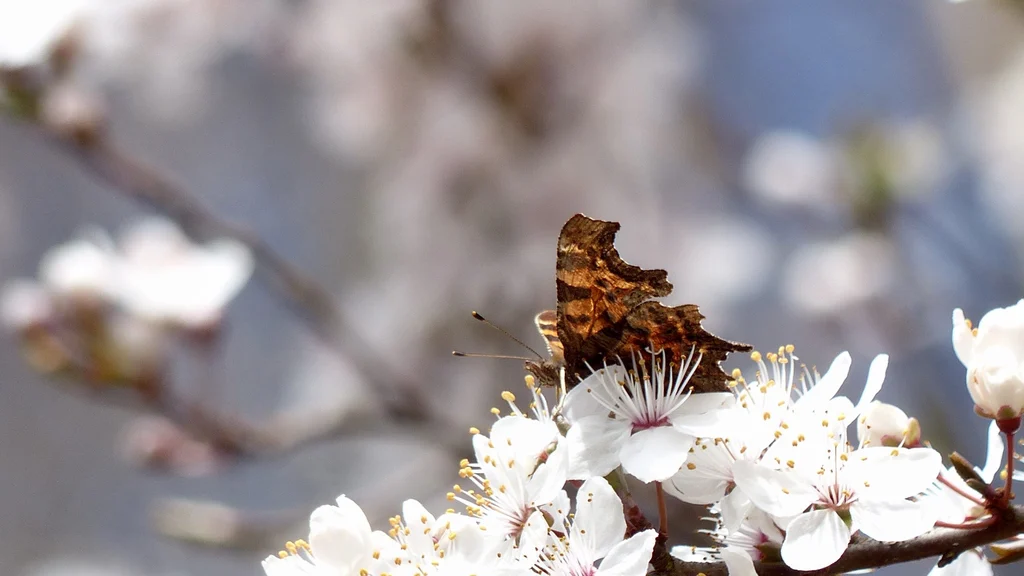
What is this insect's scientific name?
Polygonia c-album
